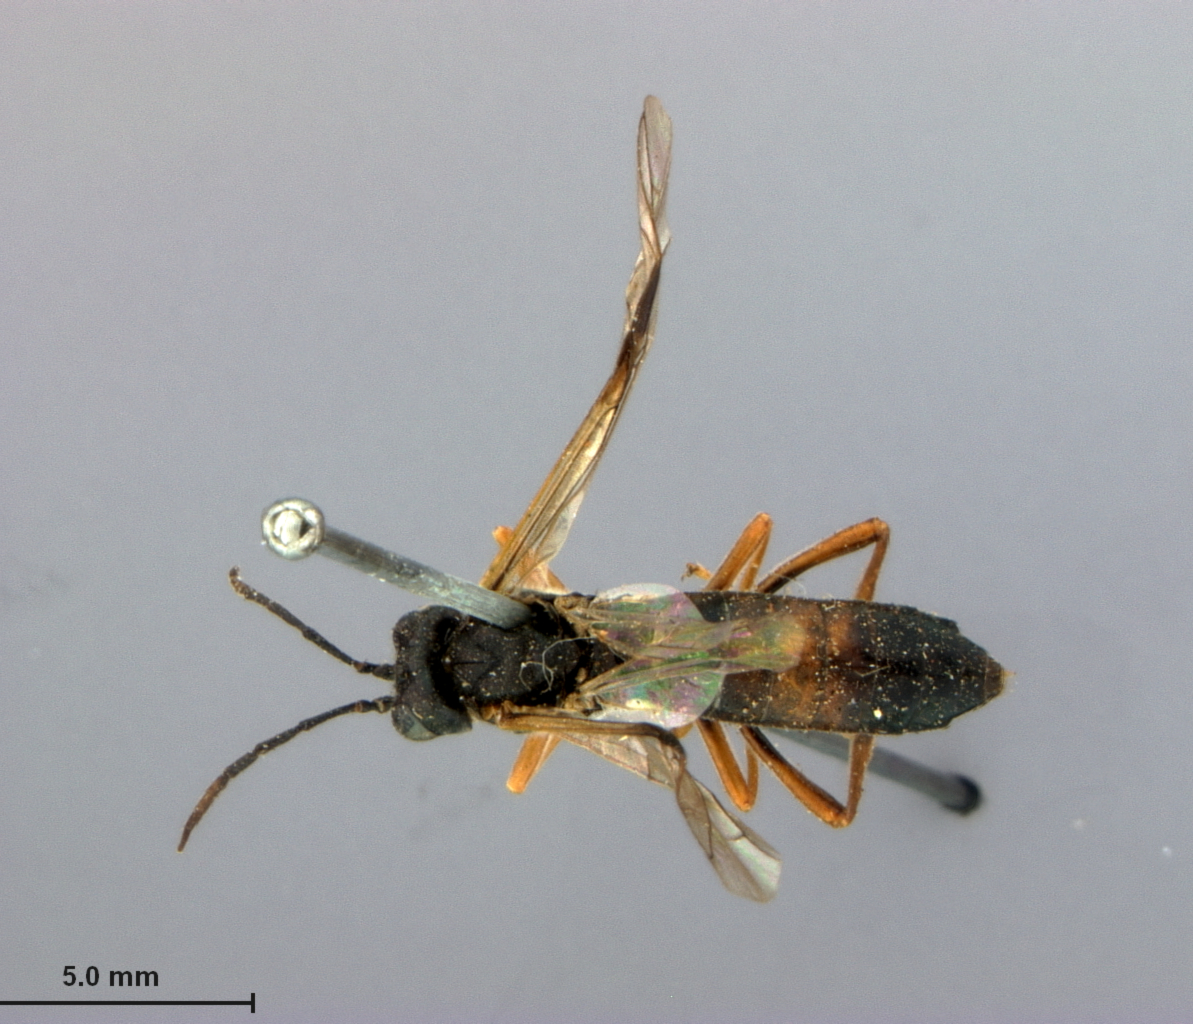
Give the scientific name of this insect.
Tenthredo bivittata
